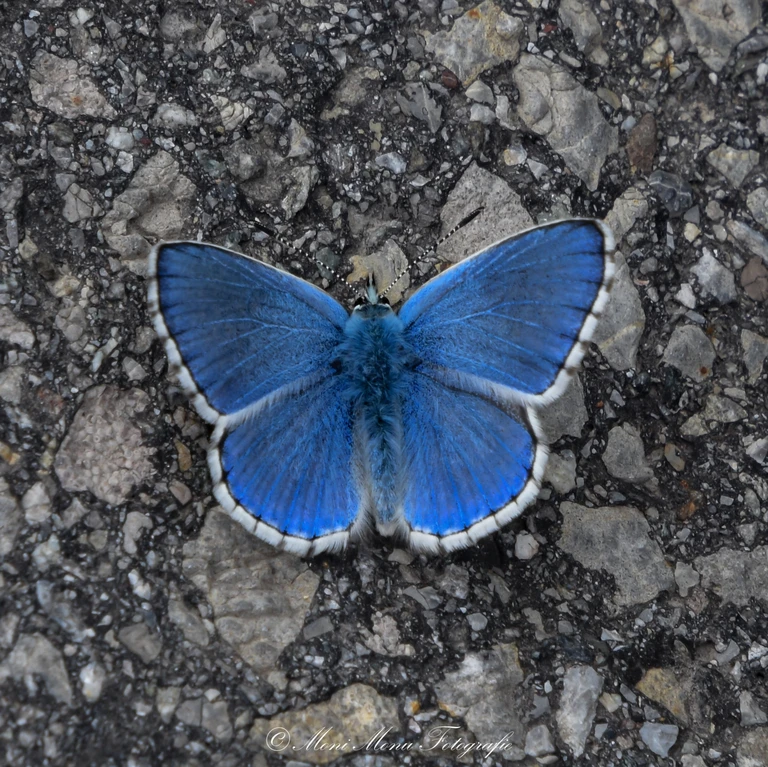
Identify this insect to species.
Lysandra bellargus
